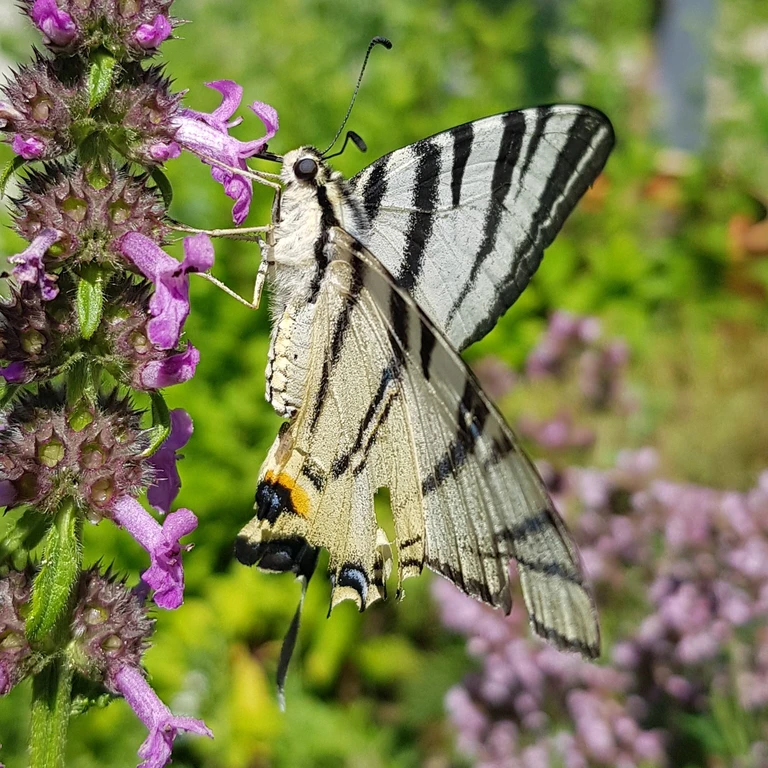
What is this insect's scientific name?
Iphiclides podalirius
